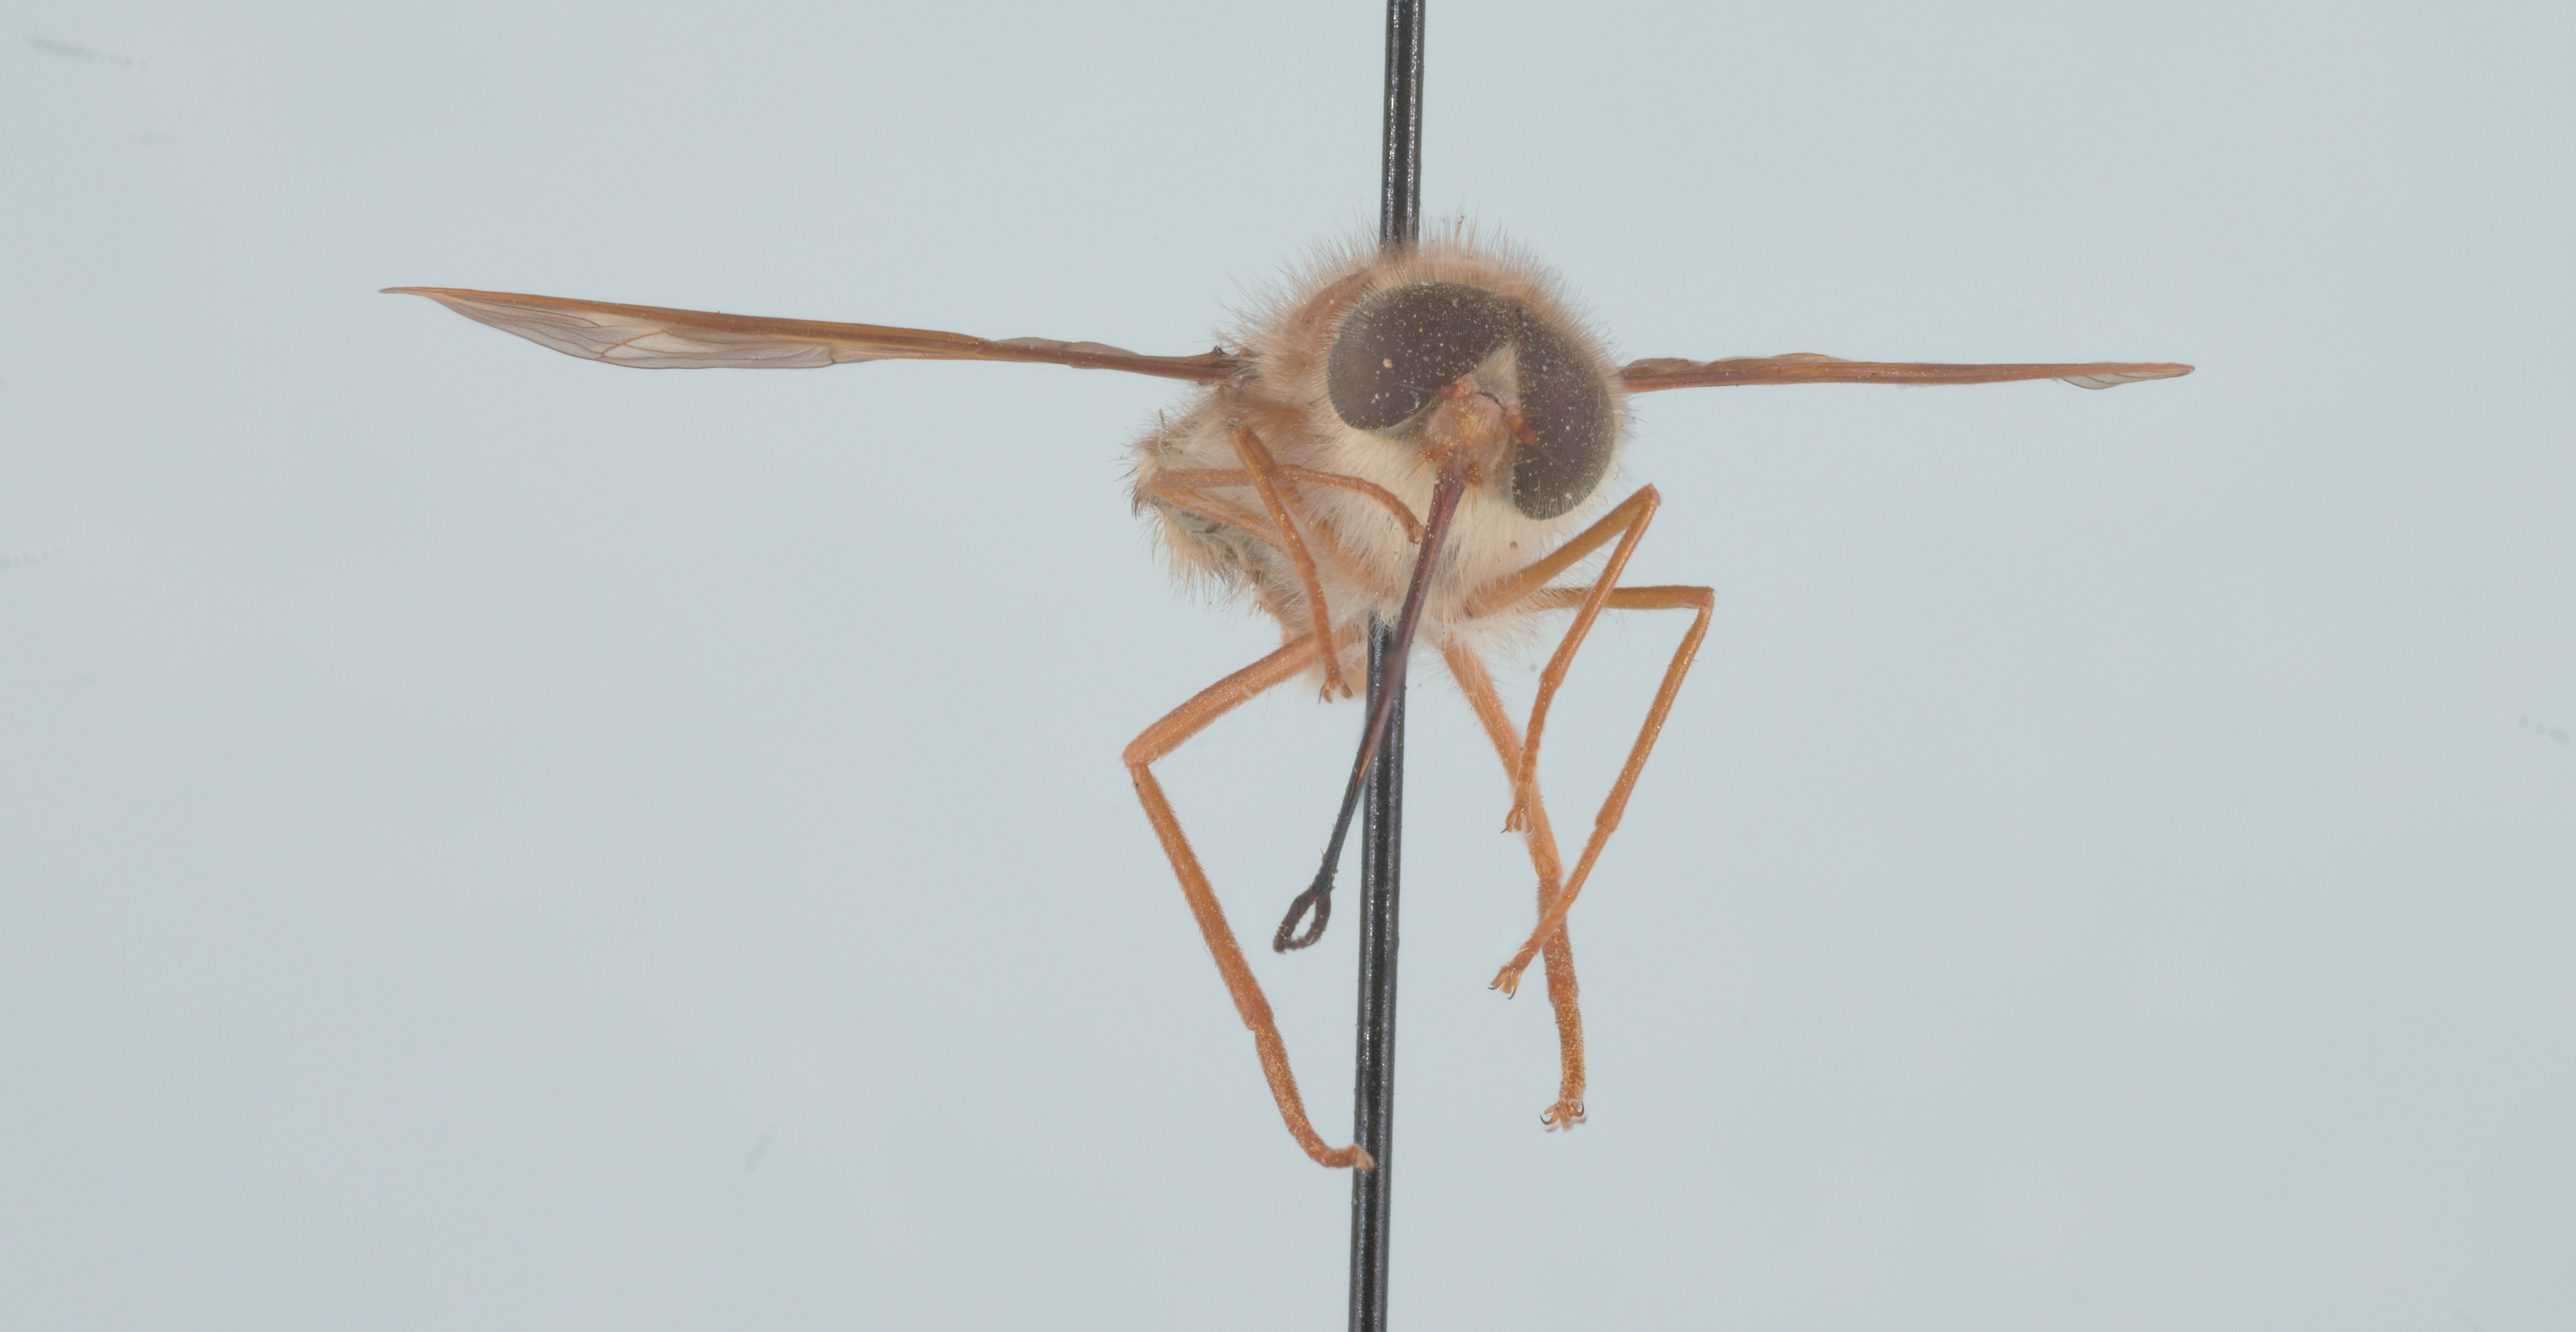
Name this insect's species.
Hirmoneura nubipennis (also Trichophthalma nubipennis)
